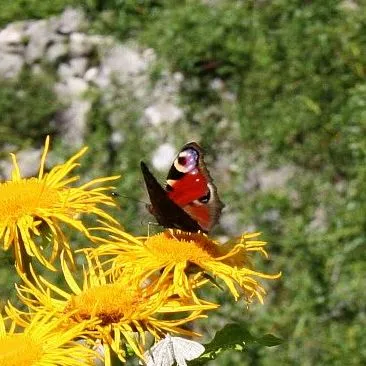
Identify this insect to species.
Aglais io
